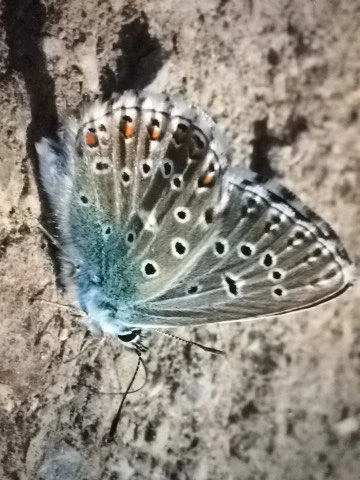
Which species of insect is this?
Lysandra bellargus
